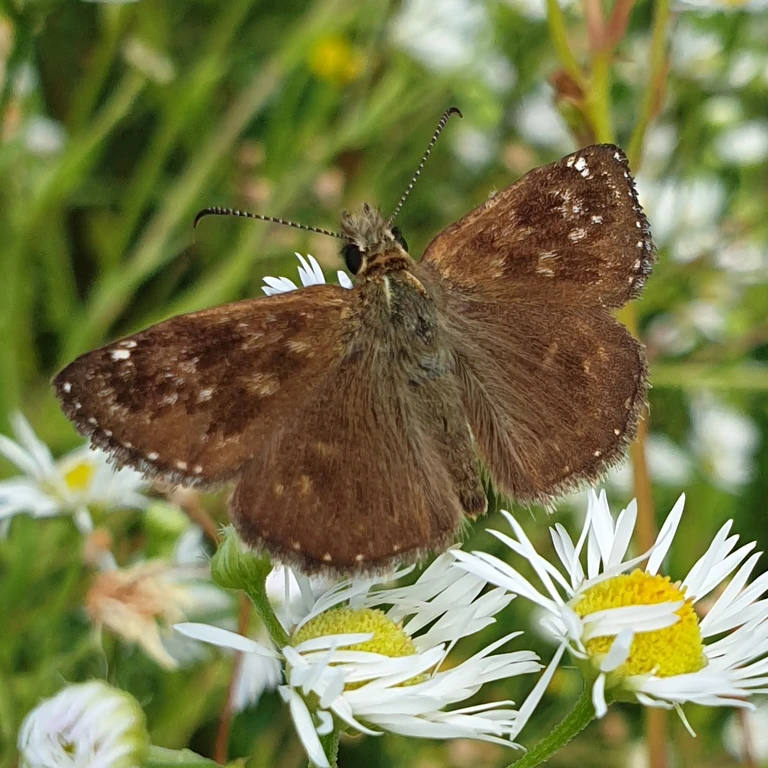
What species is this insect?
Erynnis tages
